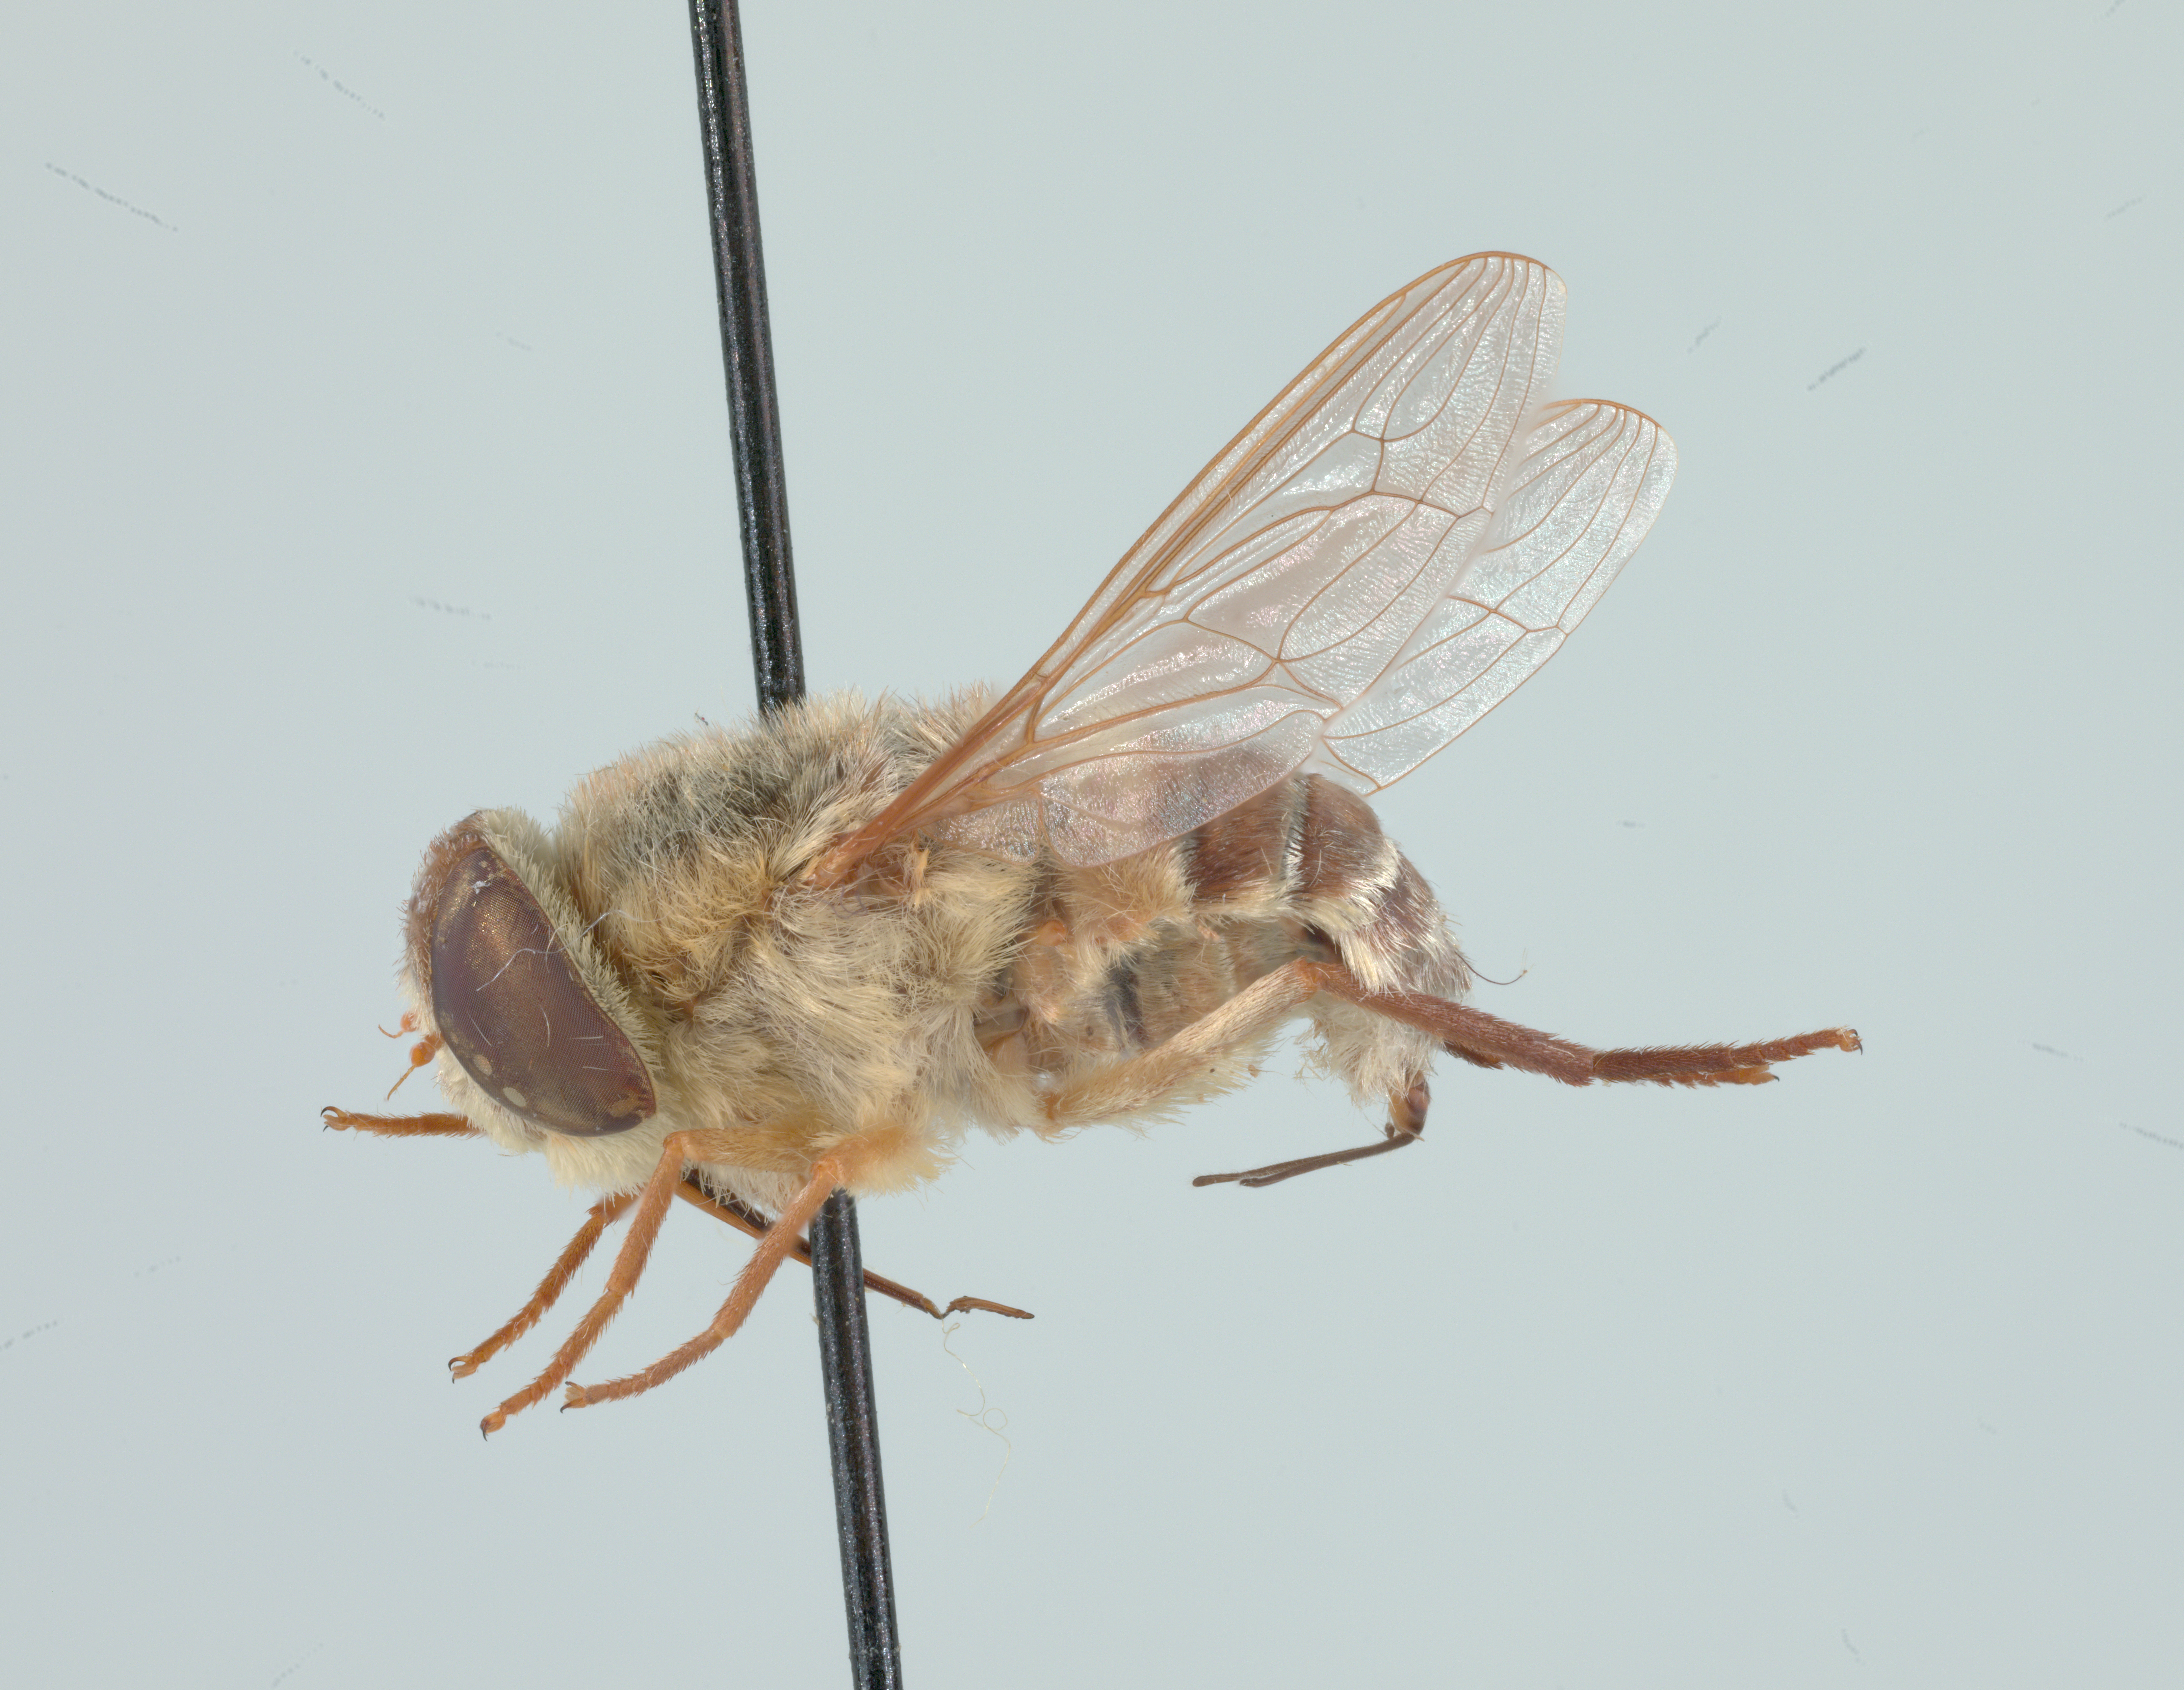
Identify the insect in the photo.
Neorhynchocephalus volaticus
